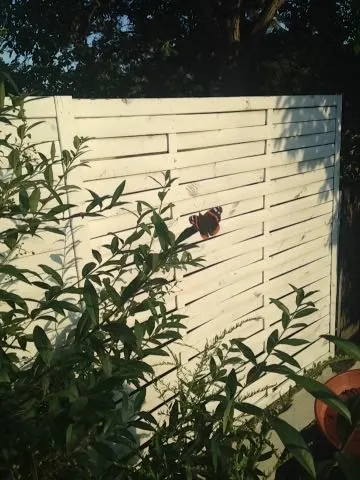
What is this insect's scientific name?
Vanessa atalanta
